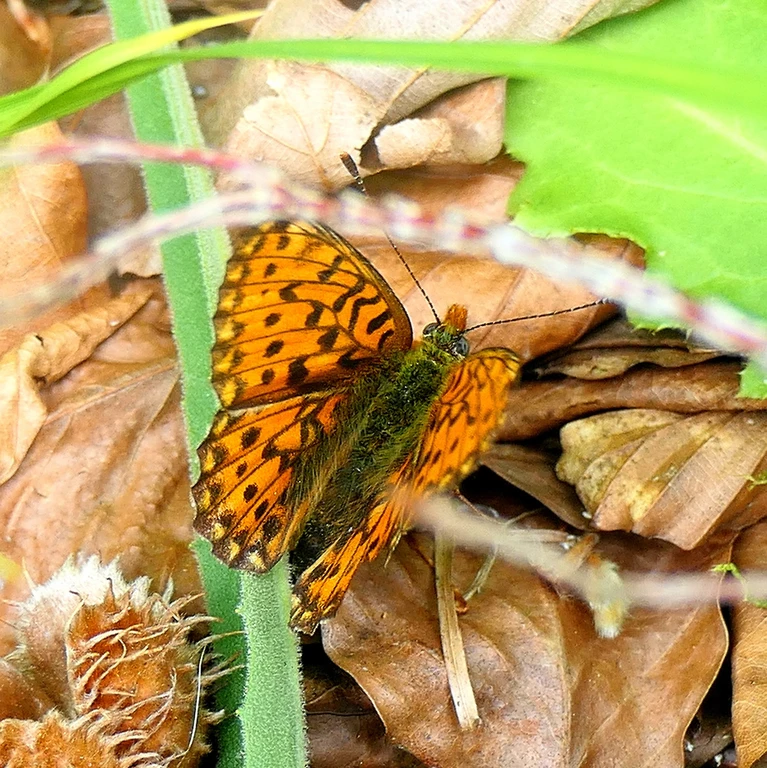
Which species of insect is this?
Boloria euphrosyne (also Clossiana euphrosyne)
